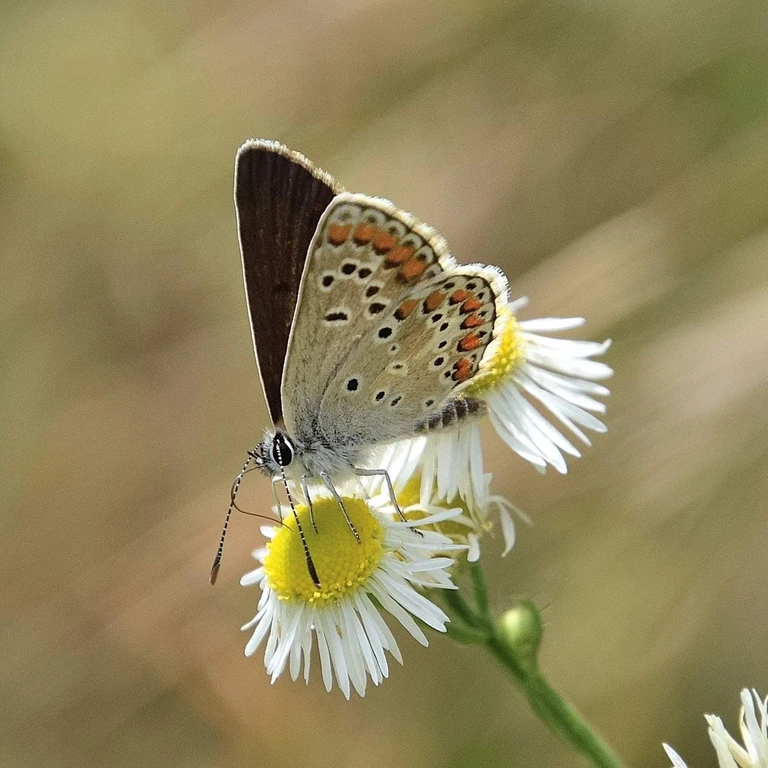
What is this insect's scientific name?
Aricia agestis/artaxerxes
